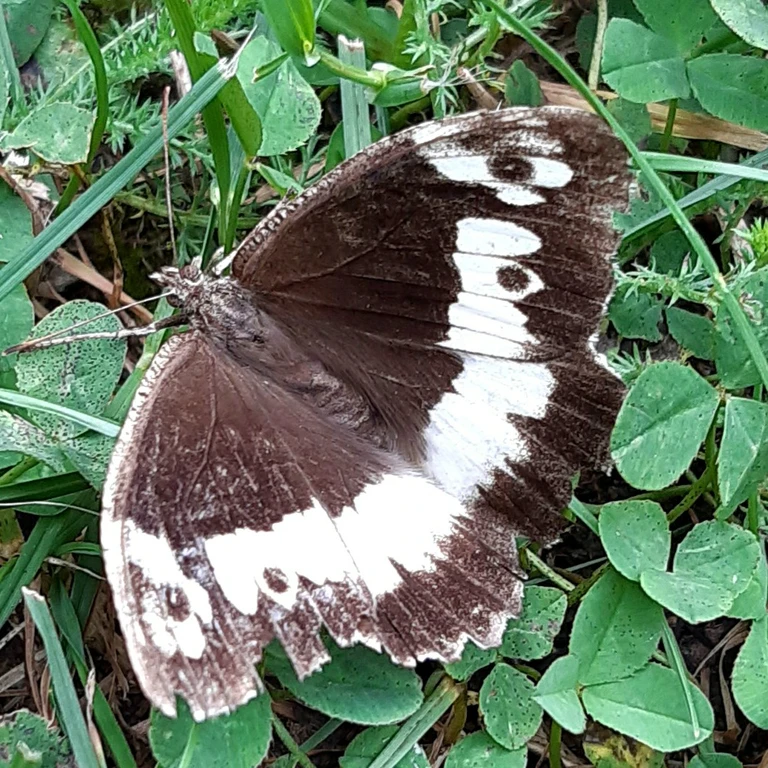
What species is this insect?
Brintesia circe
